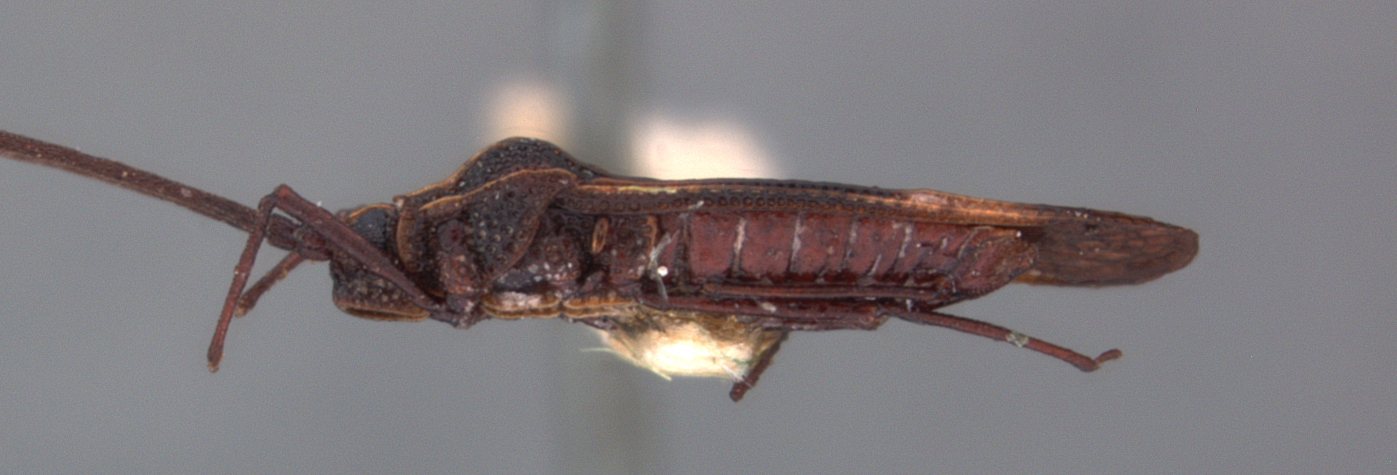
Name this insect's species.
Teleonemia schildi
